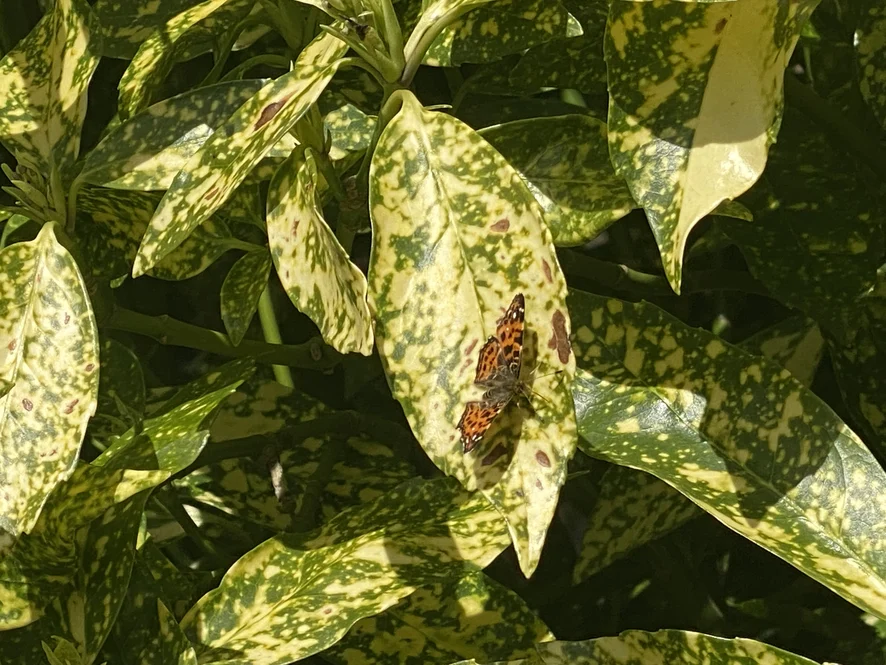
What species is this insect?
Araschnia levana
